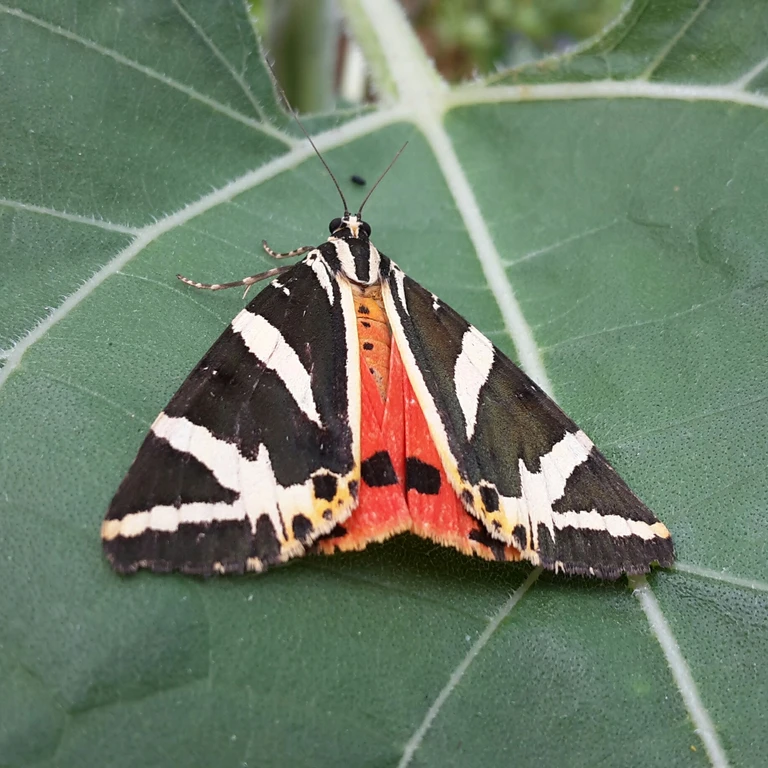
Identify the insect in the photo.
Euplagia quadripunctaria
